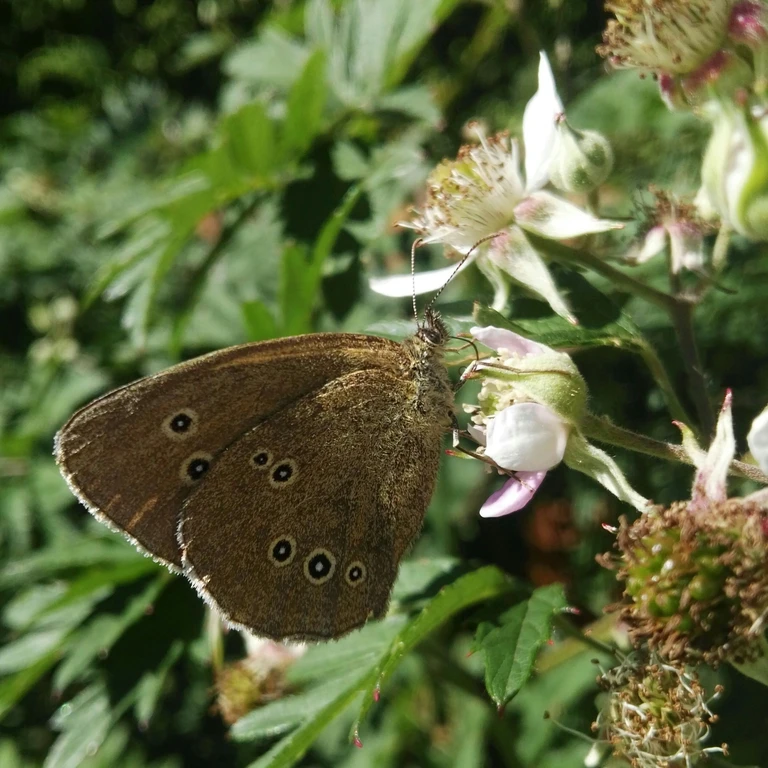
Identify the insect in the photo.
Aphantopus hyperantus
